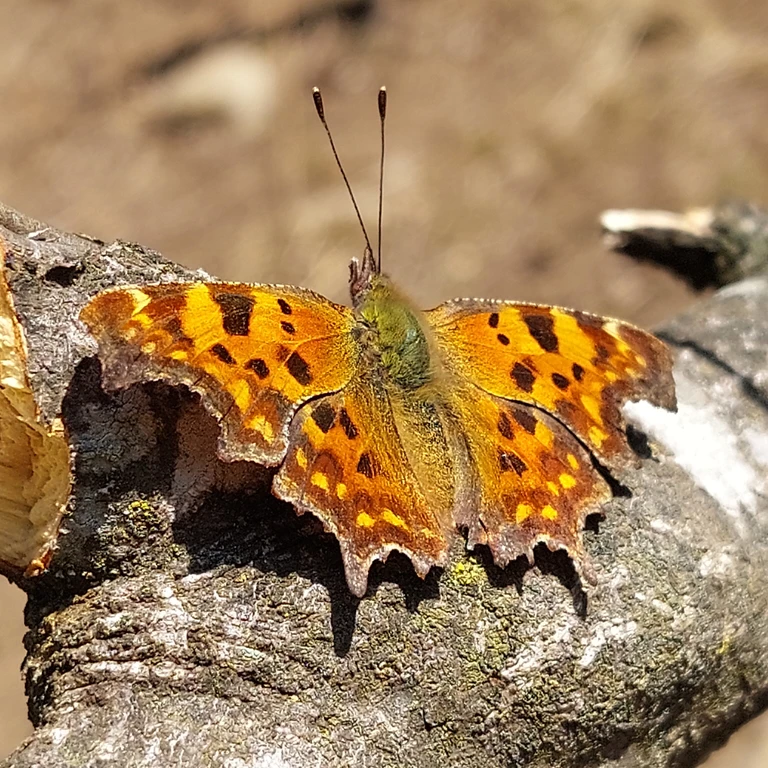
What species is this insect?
Polygonia c-album
